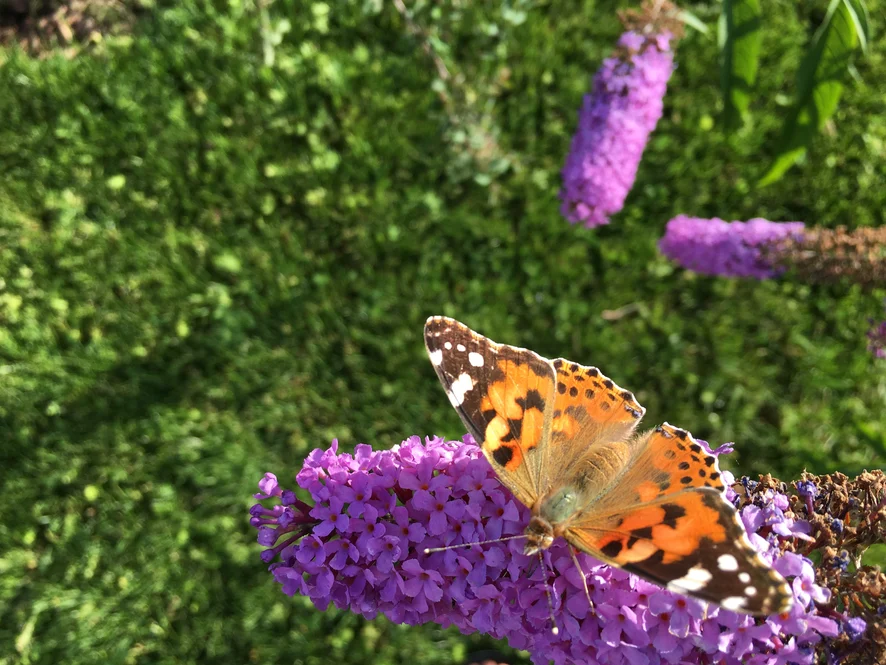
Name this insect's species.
Vanessa cardui
